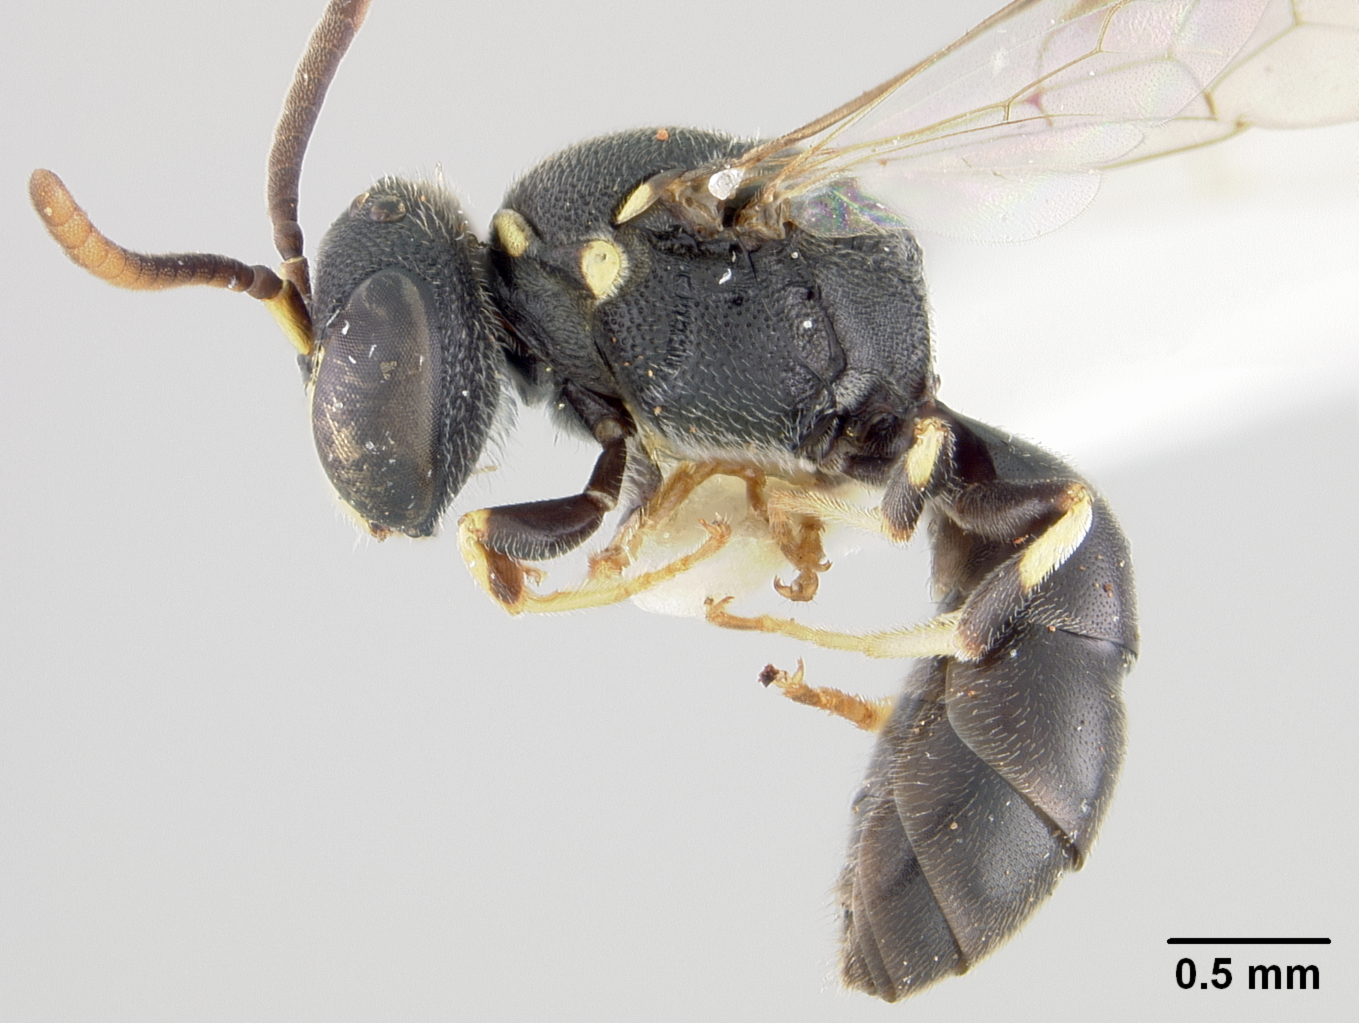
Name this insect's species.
Hylaeus krombeini
